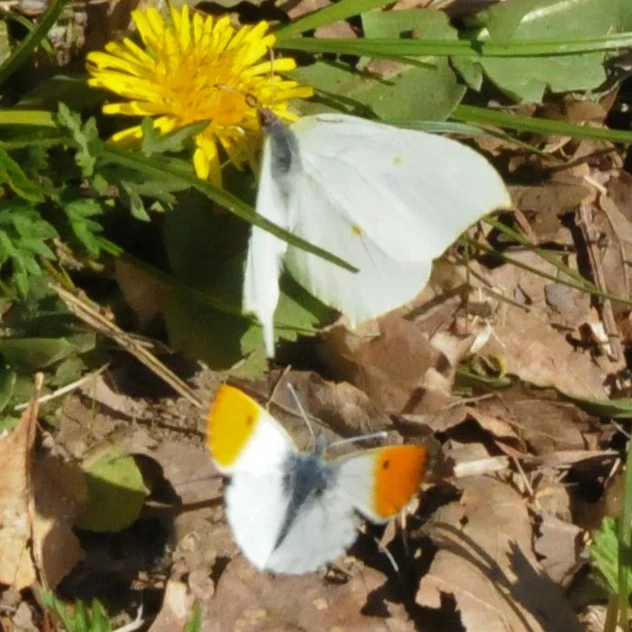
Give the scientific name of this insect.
Anthocharis cardamines
